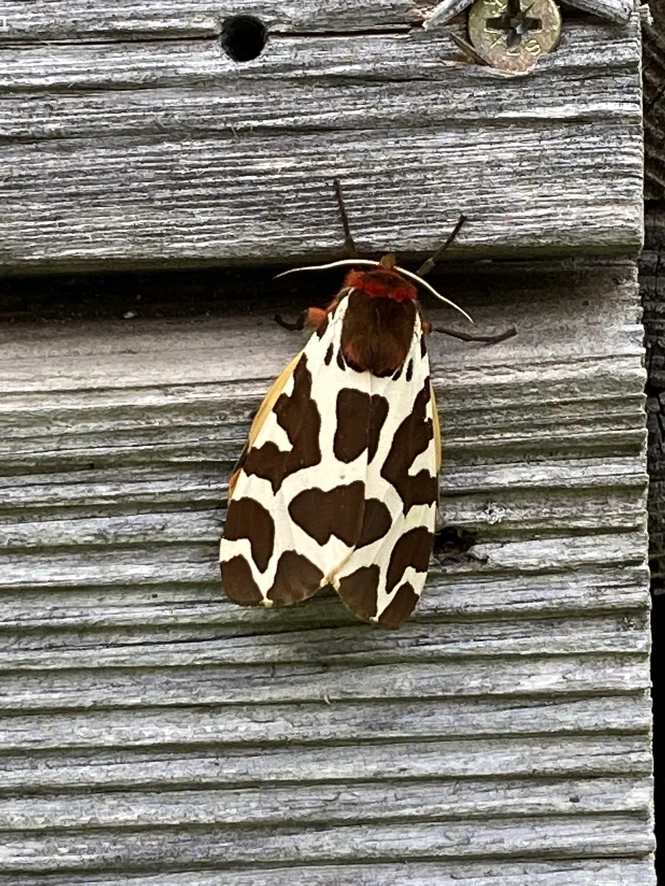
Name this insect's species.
Arctia caja
